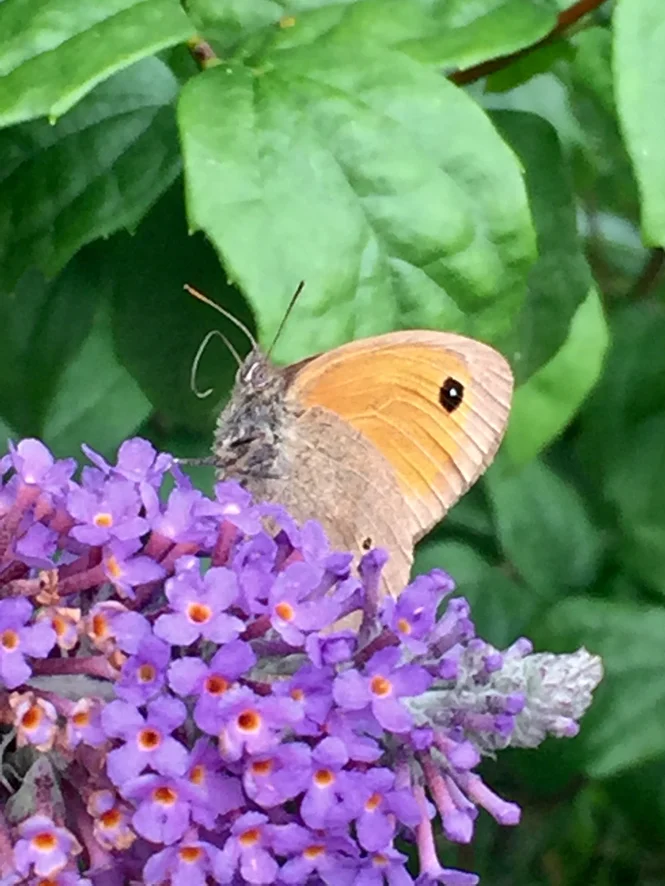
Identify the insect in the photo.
Maniola jurtina
